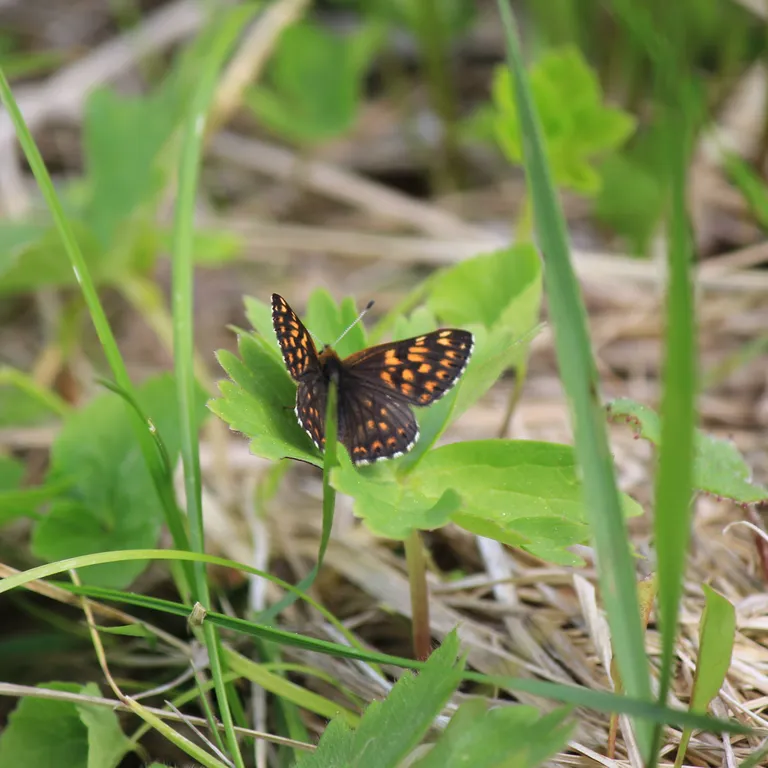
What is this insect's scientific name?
Hamearis lucina
